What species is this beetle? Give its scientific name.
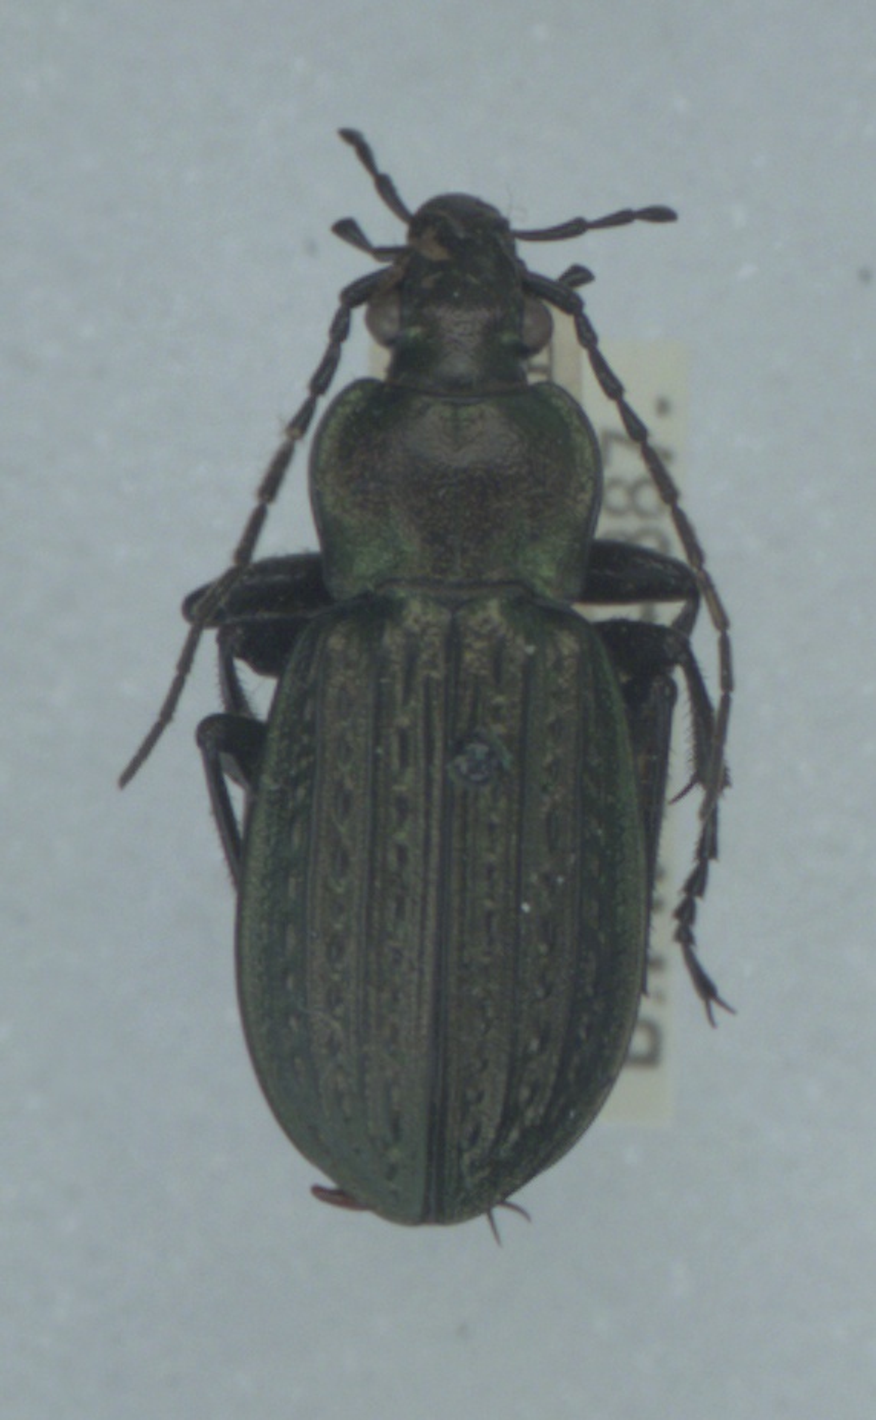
Carabus granulatus
